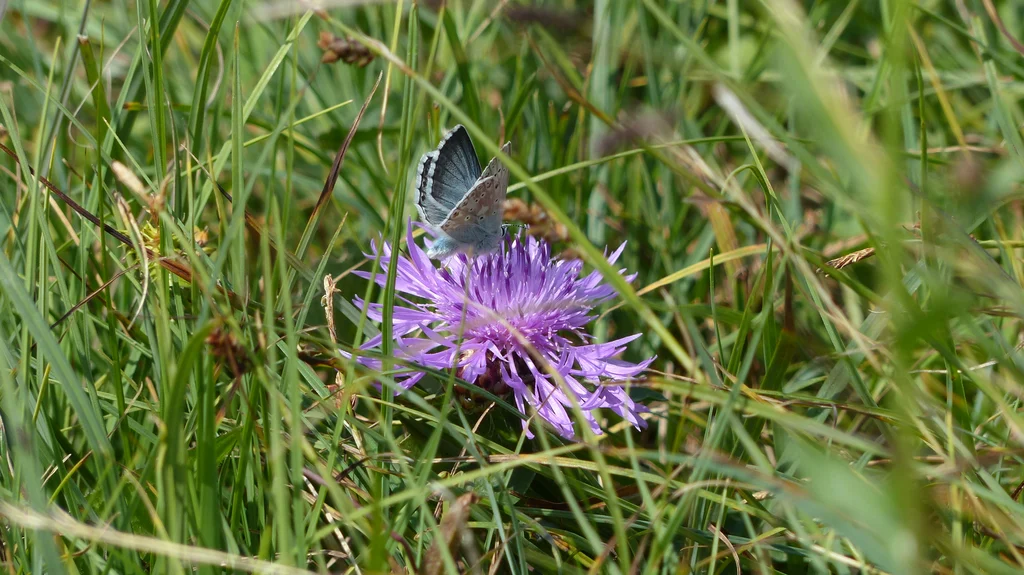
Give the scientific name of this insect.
Lysandra coridon
